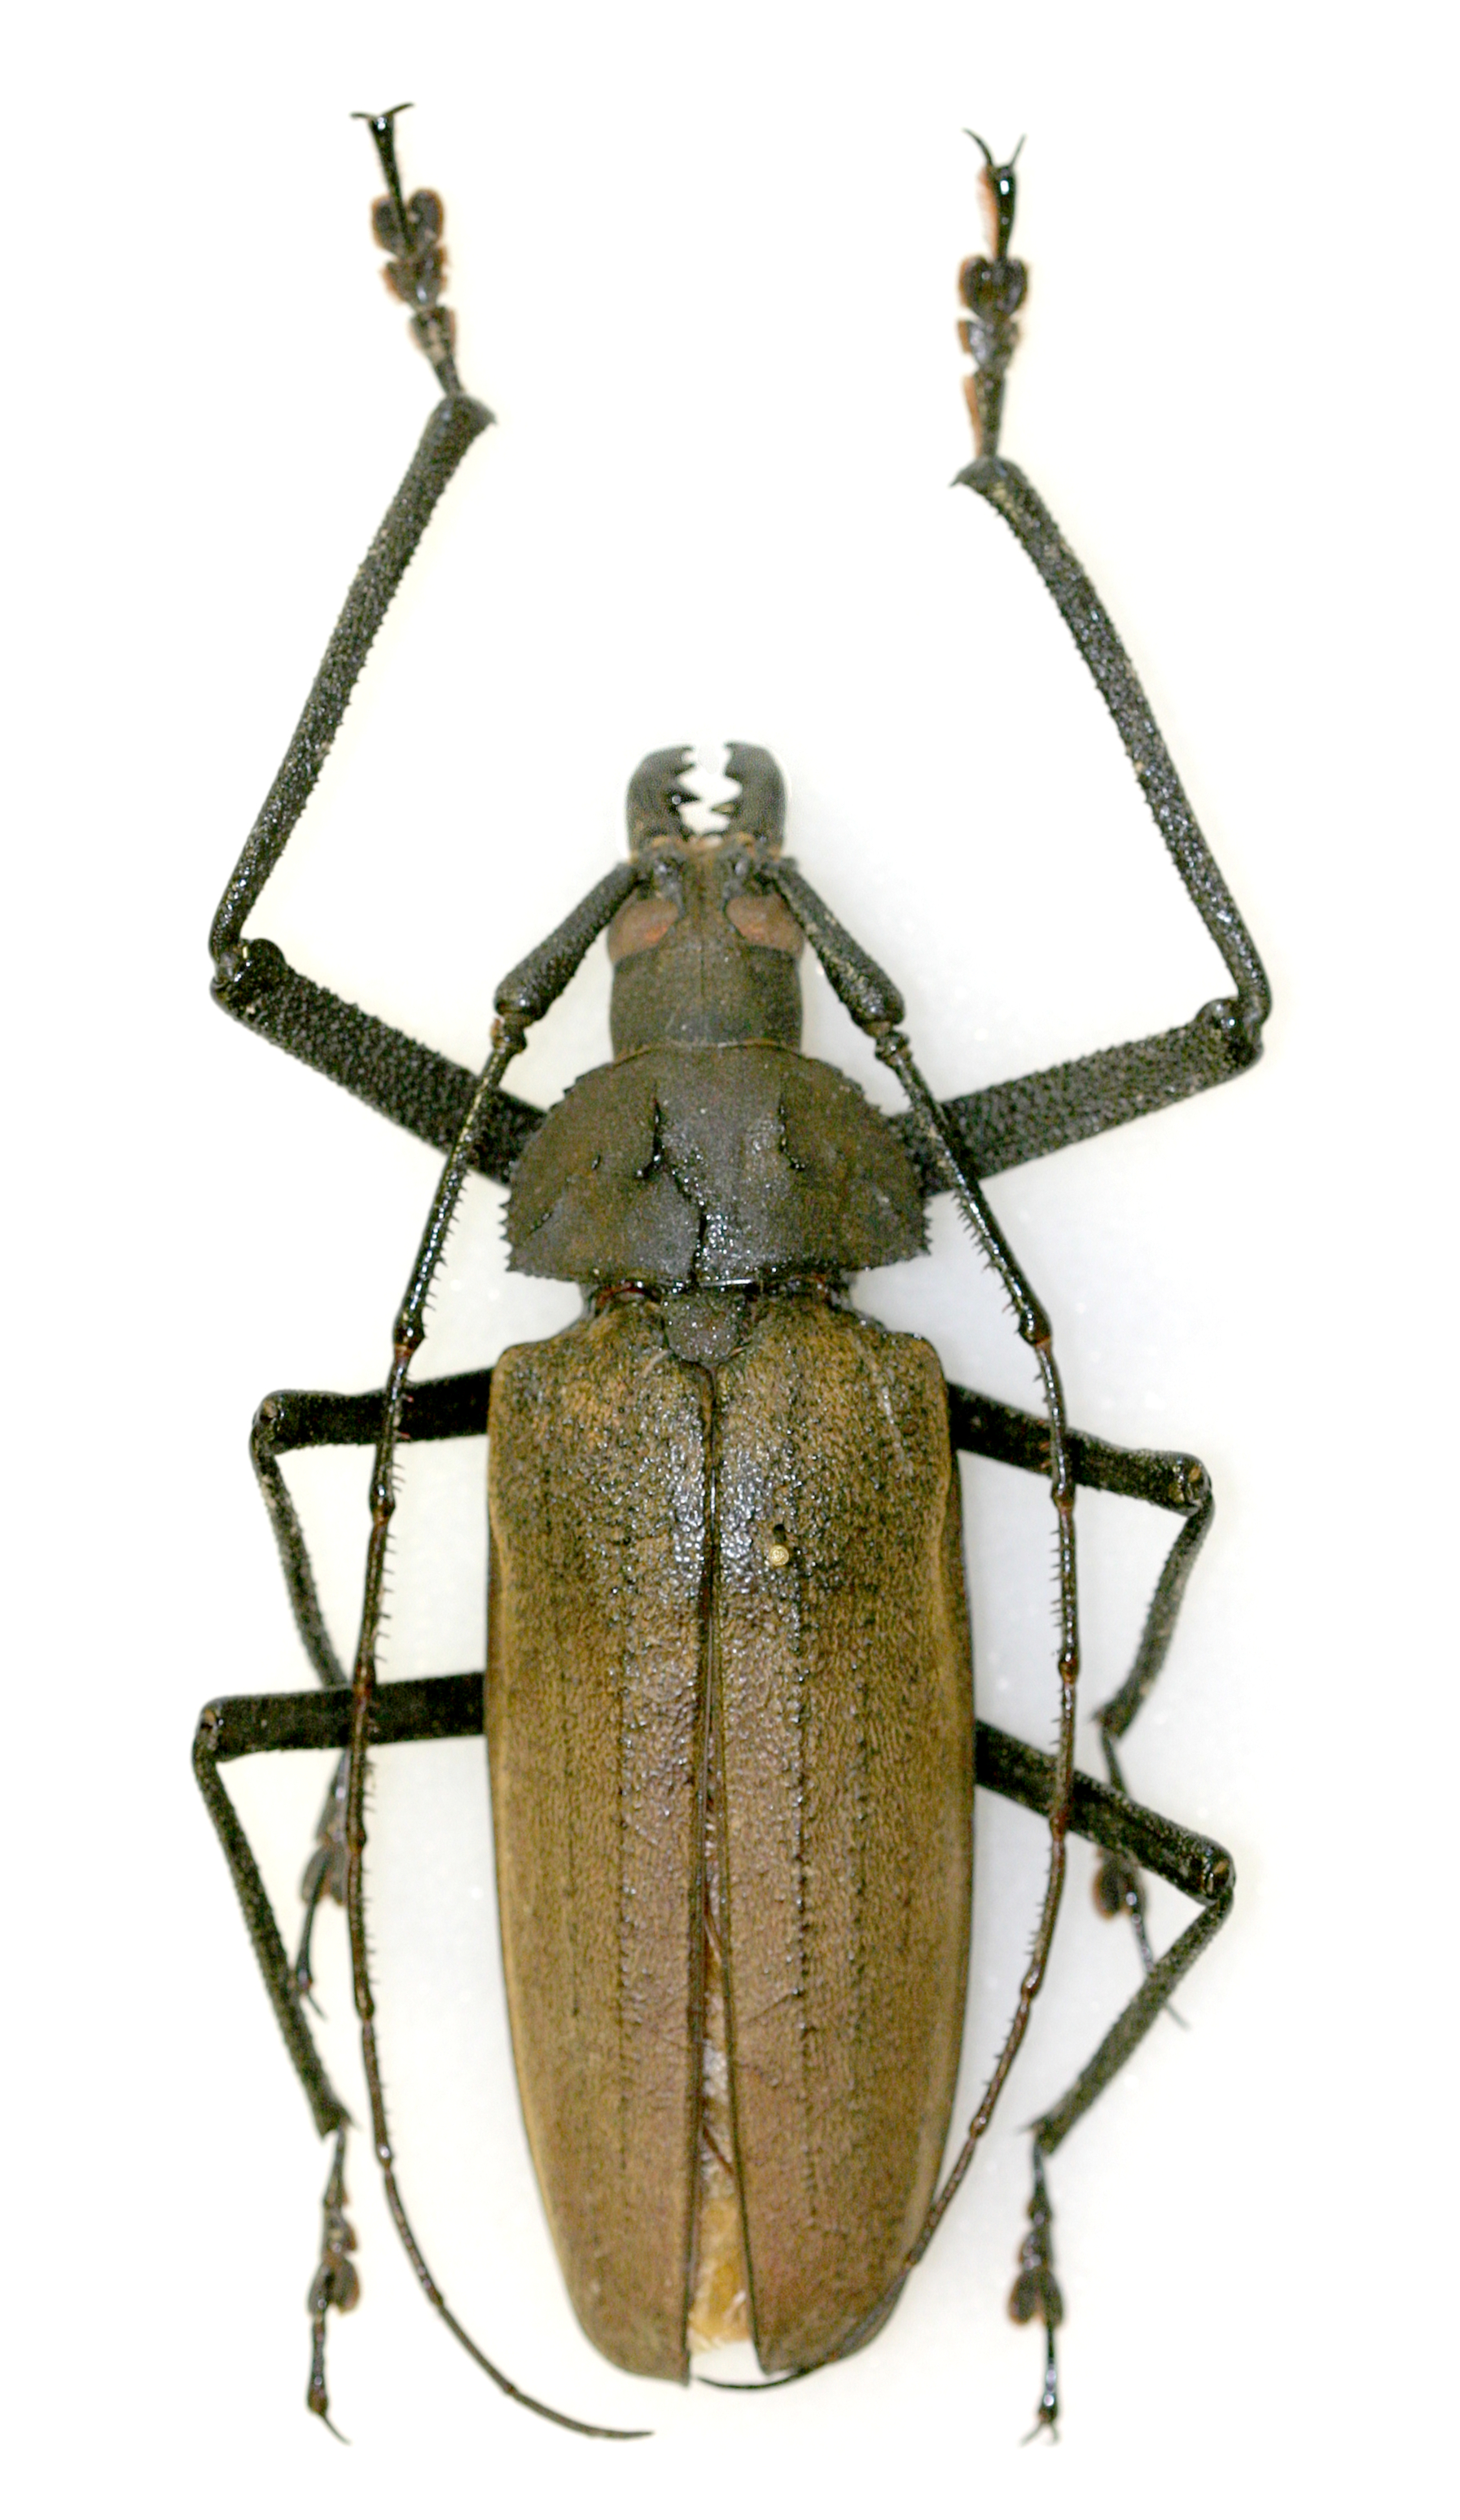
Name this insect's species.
Xixuthrus heyrovskyi
